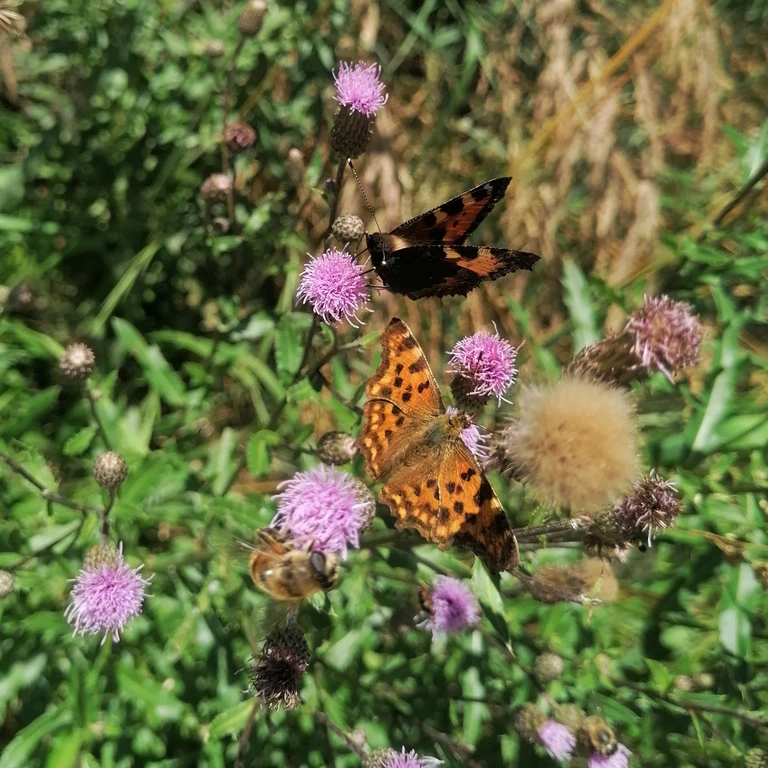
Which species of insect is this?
Polygonia c-album
